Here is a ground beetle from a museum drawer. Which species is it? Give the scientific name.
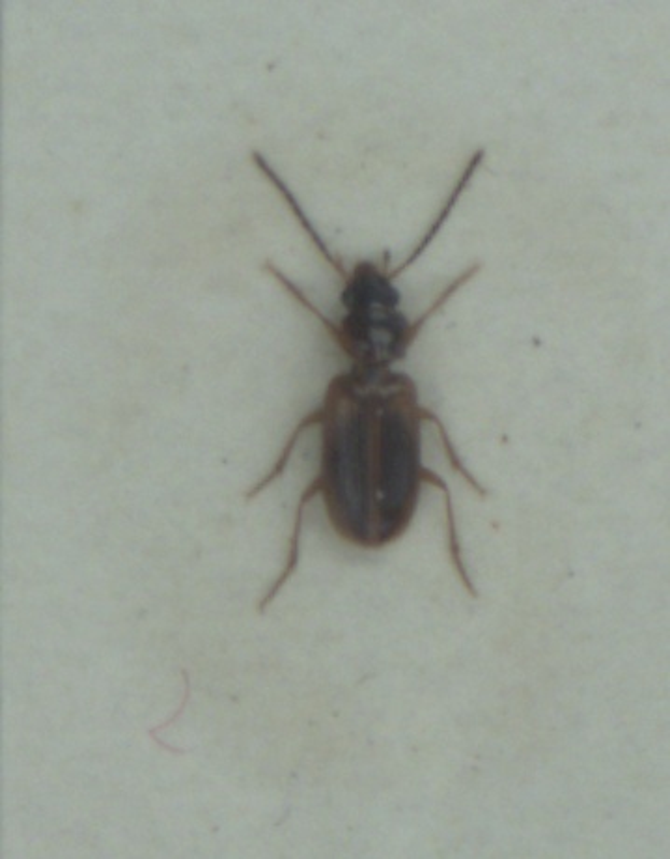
Anthracus consputus
